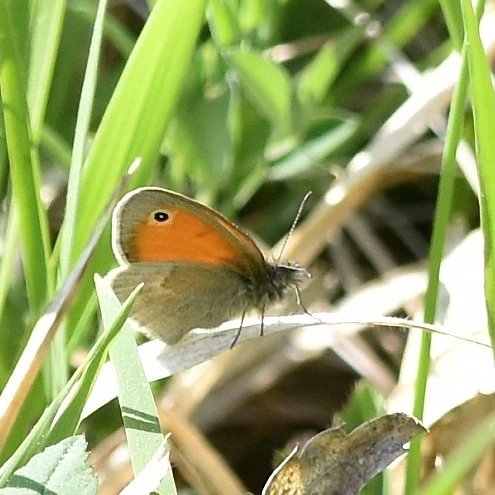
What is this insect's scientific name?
Coenonympha pamphilus
